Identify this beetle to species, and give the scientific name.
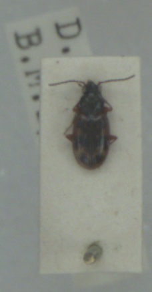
Bembidion fumigatum
